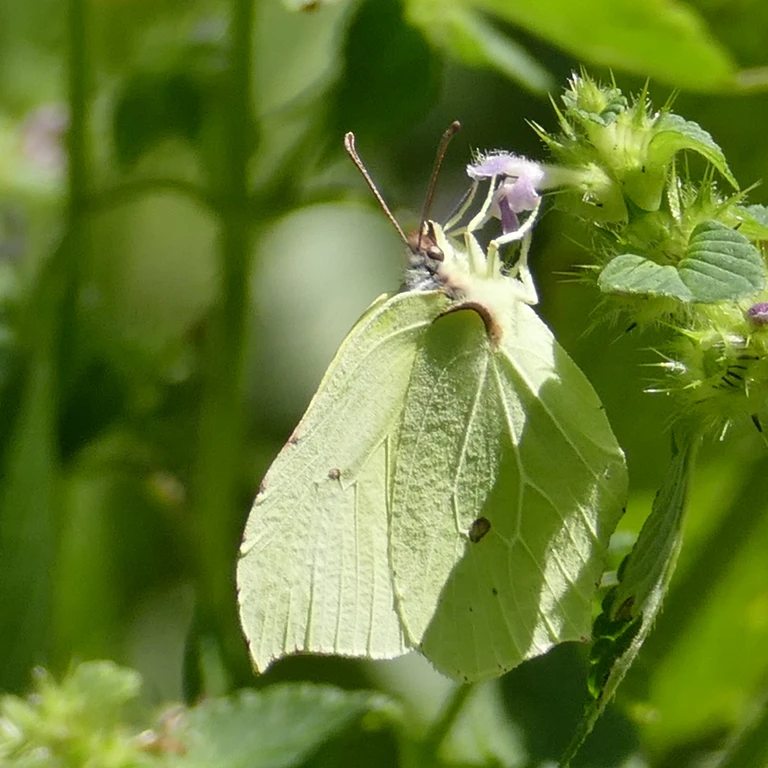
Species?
Gonepteryx rhamni
